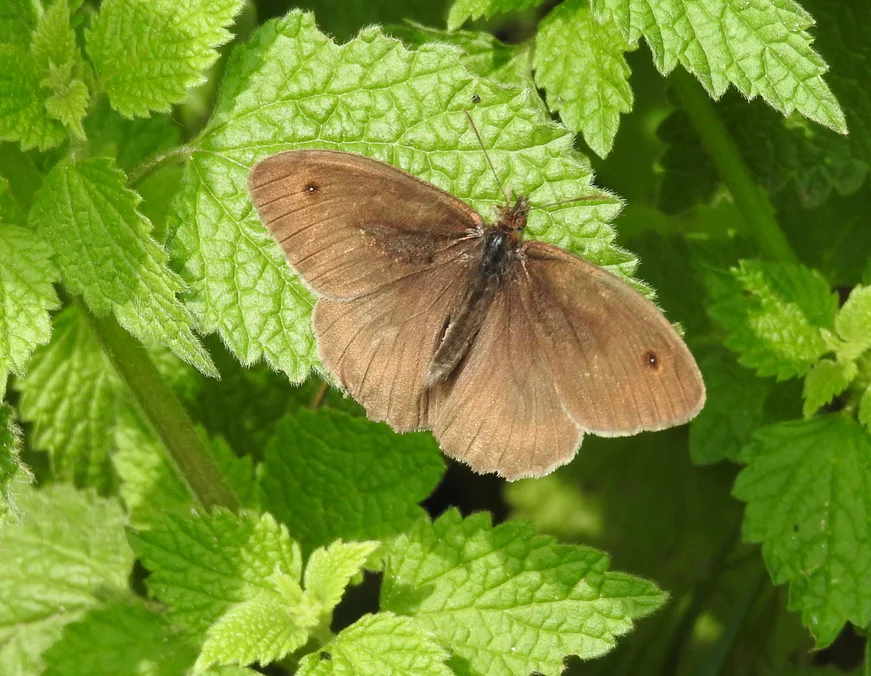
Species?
Maniola jurtina
